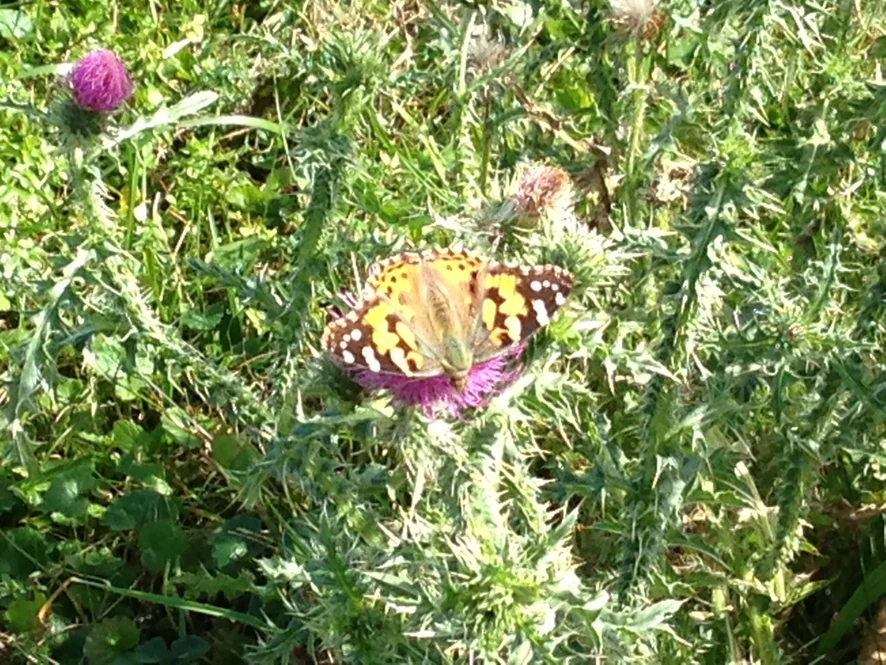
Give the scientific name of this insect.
Vanessa cardui
